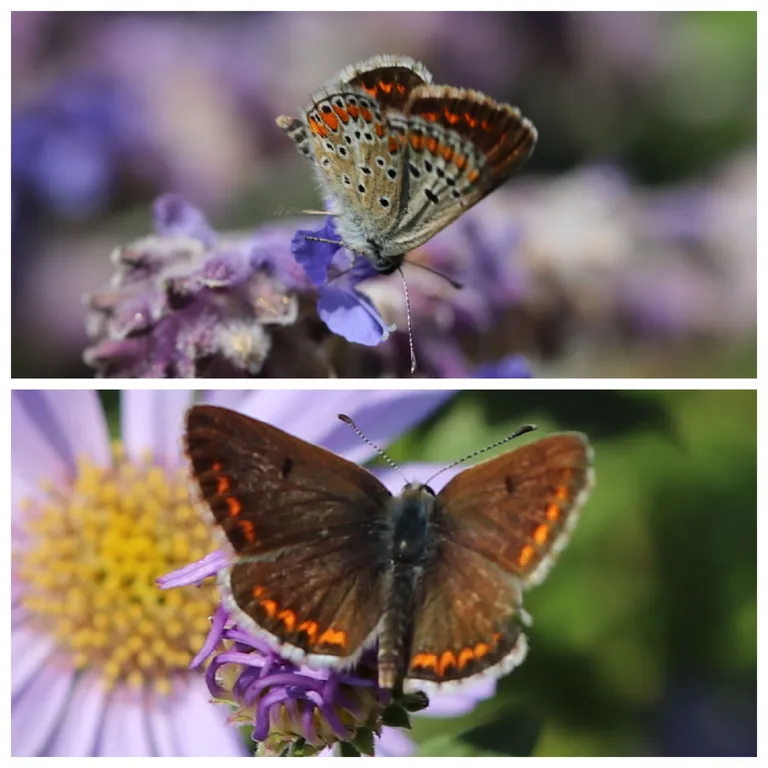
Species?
Aricia agestis/artaxerxes
